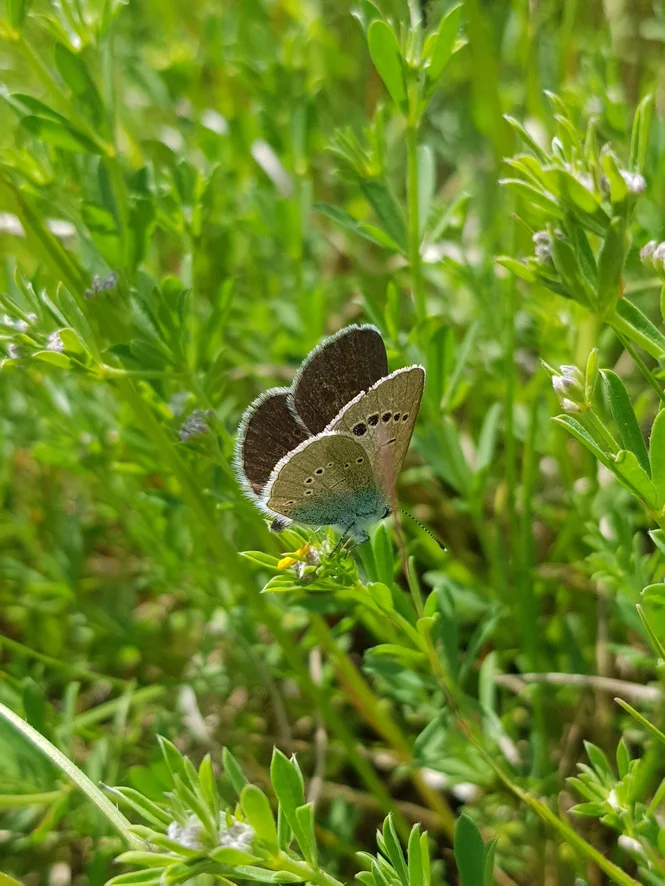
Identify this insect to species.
Glaucopsyche alexis
